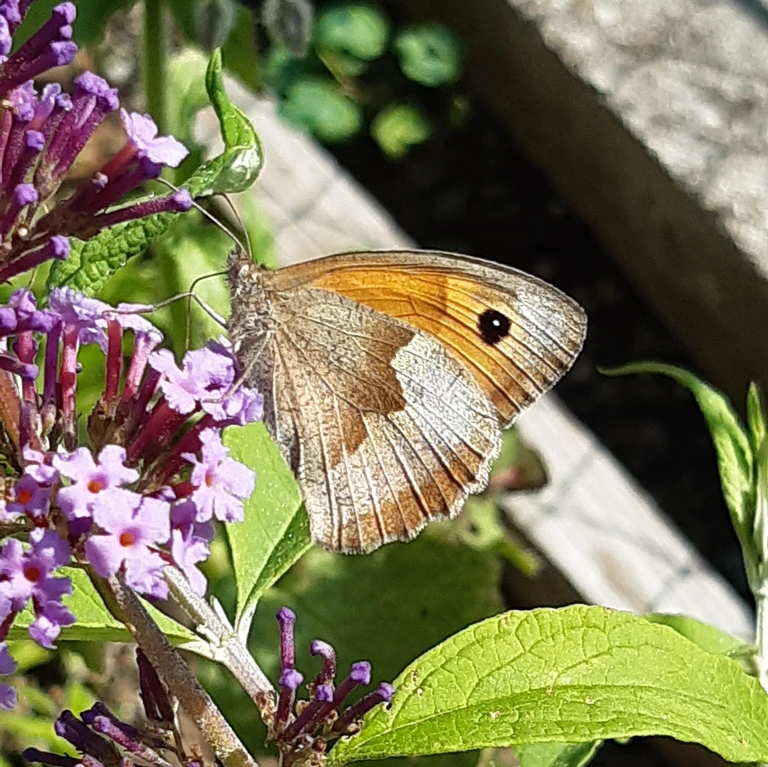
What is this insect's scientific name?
Maniola jurtina
